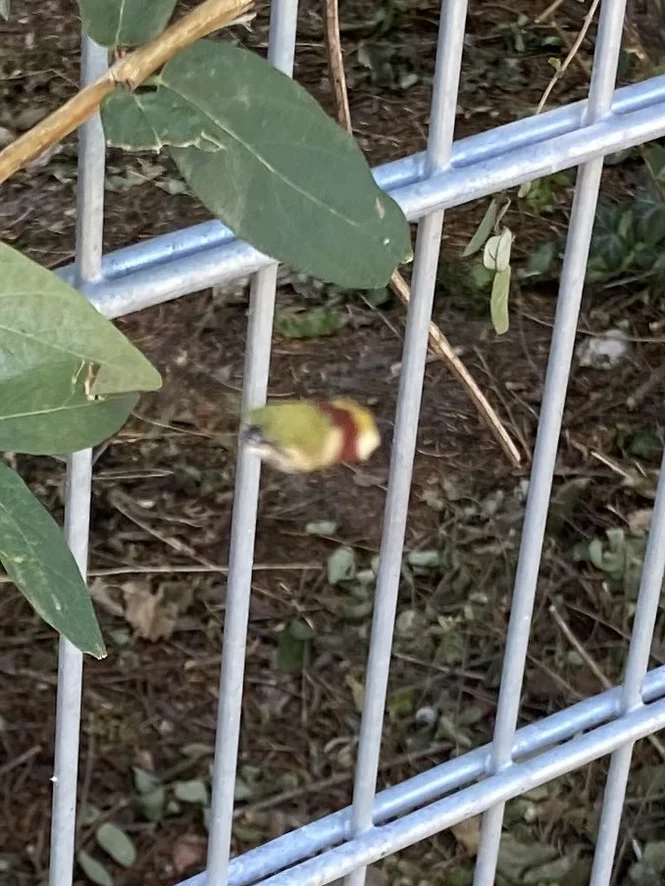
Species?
Hemaris fuciformis
